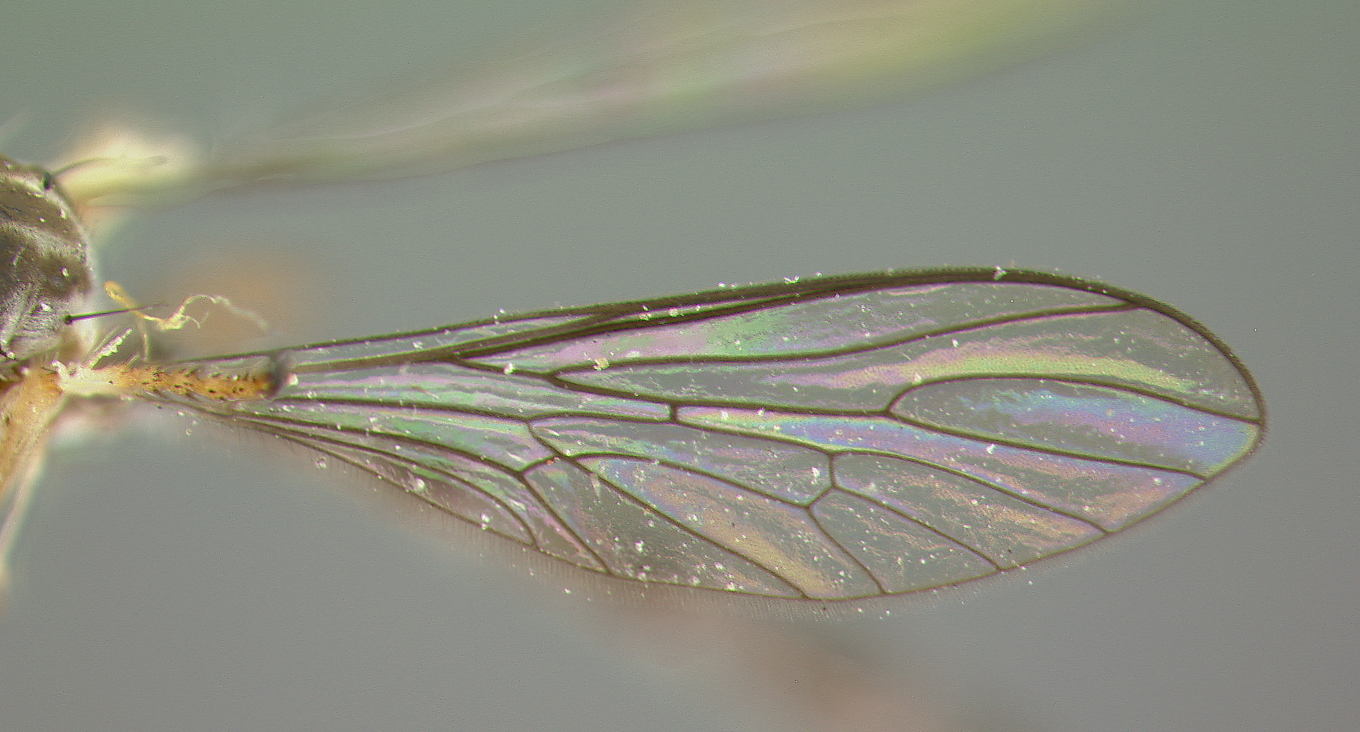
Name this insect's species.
Beameromyia graminicola
